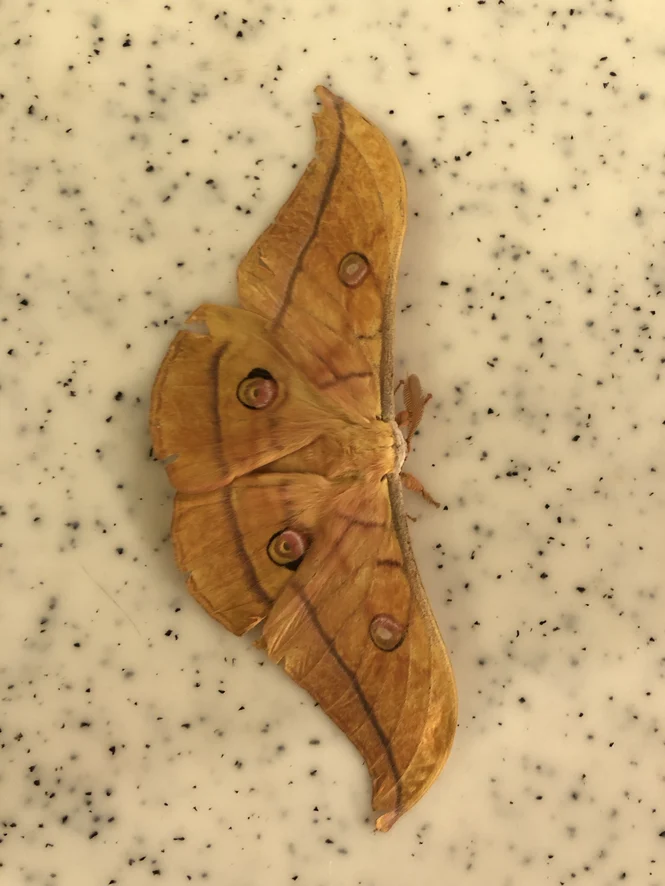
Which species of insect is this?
Antheraea yamamai
